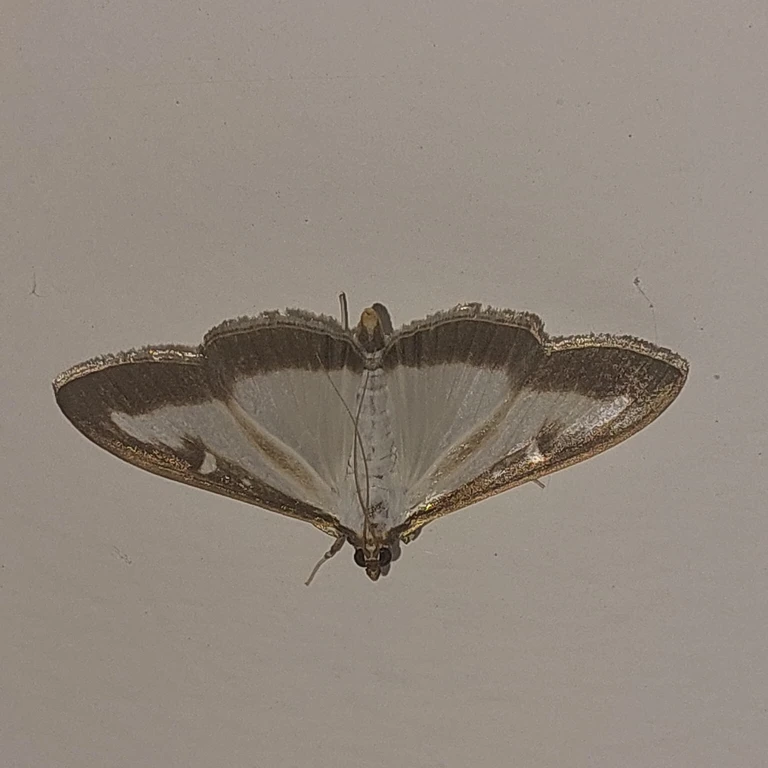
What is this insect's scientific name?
Cydalima perspectalis
